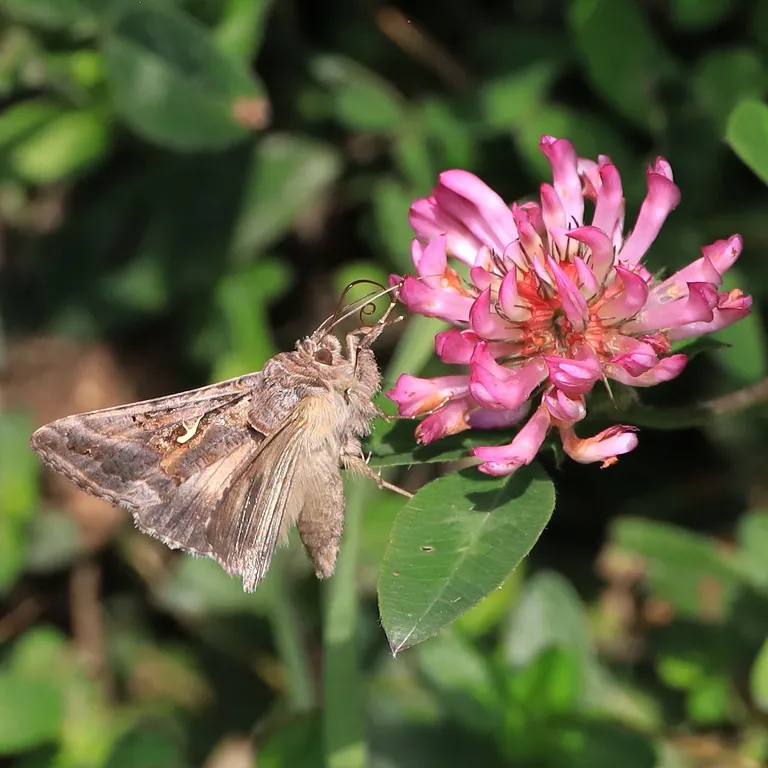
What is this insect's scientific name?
Autographa gamma
